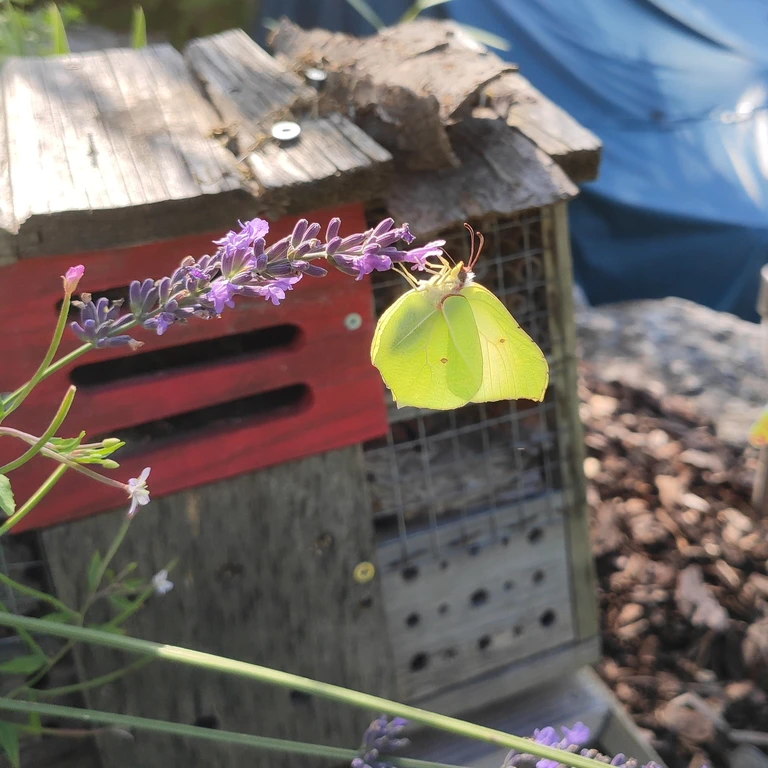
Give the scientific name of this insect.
Gonepteryx rhamni
